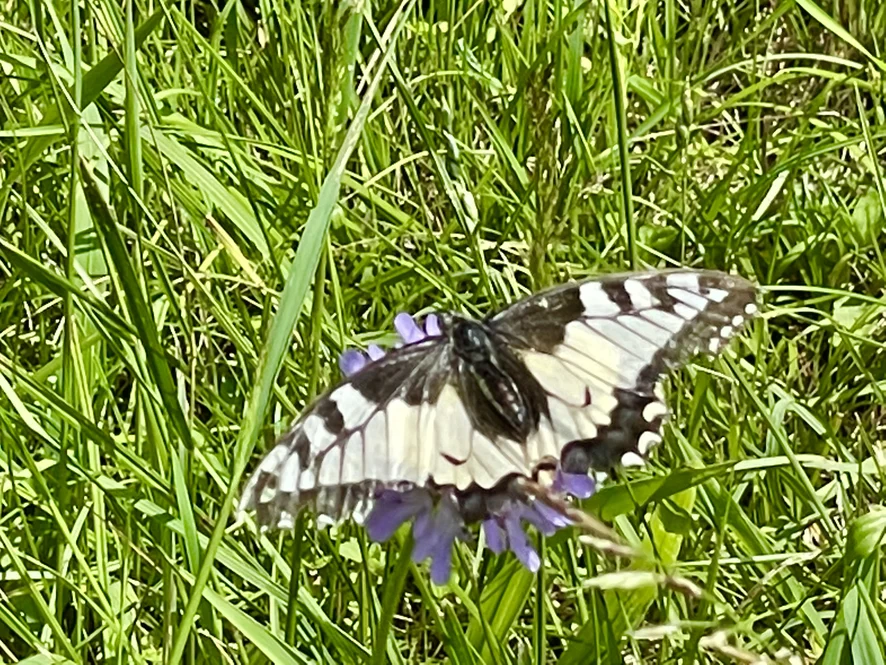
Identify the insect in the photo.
Papilio machaon
